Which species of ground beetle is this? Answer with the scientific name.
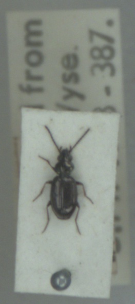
Bembidion lampros
